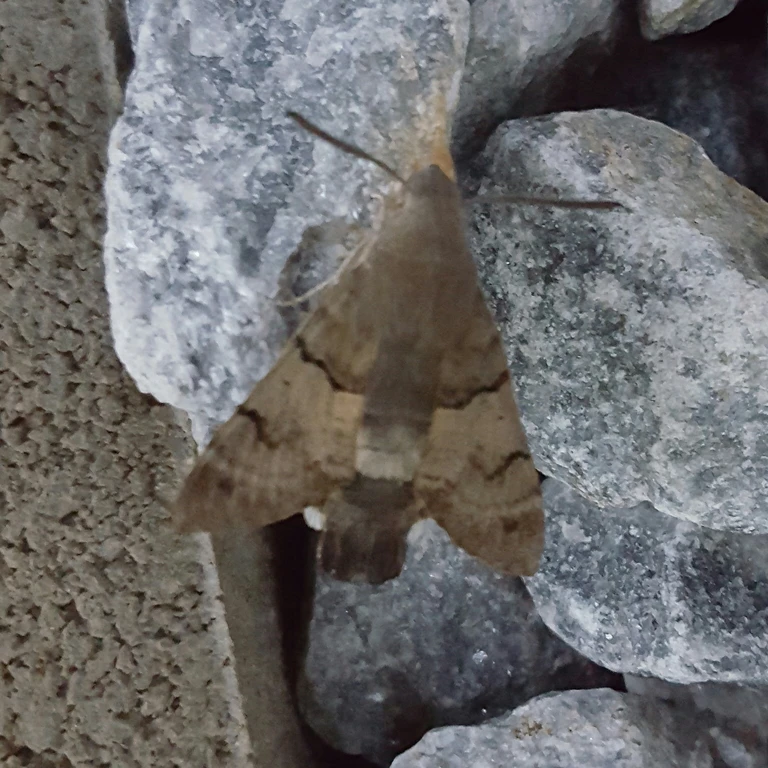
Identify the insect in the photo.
Macroglossum stellatarum
